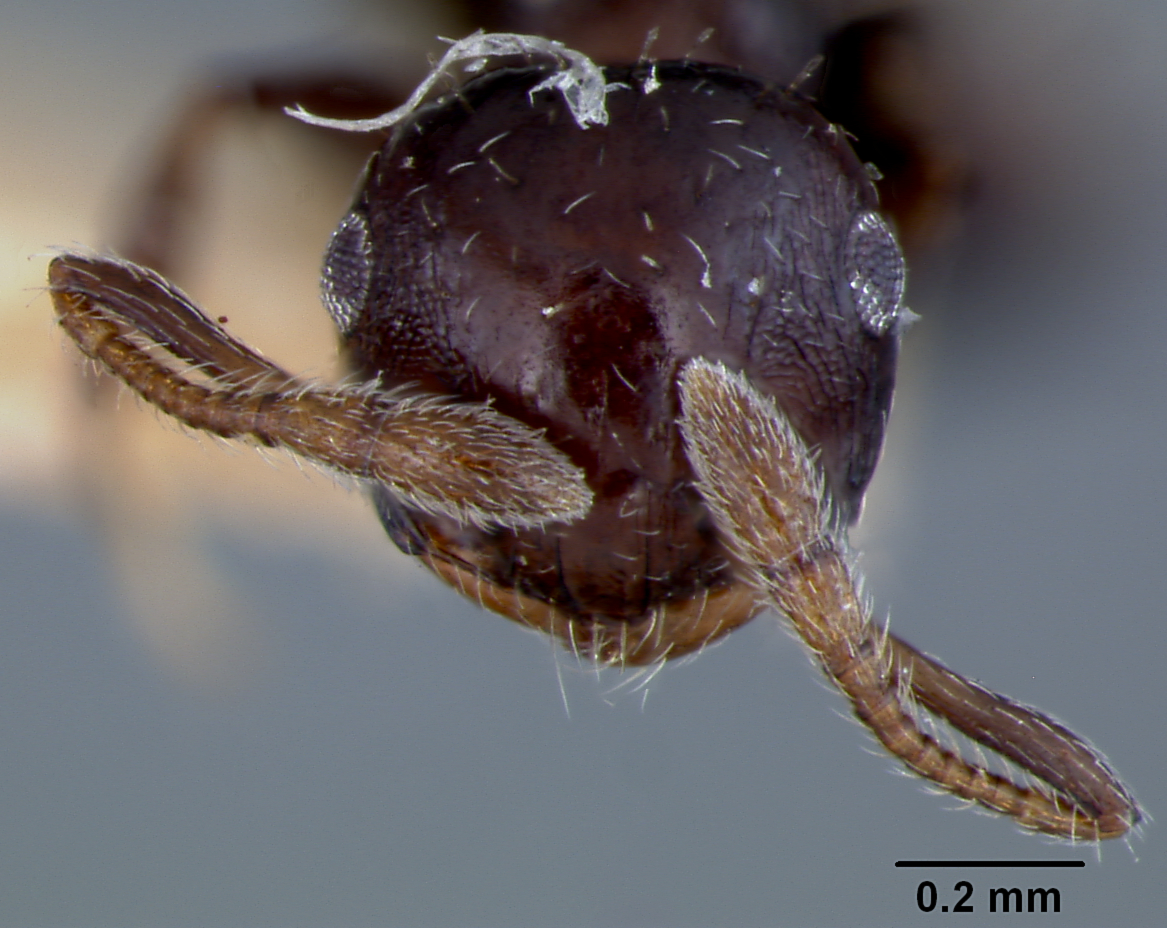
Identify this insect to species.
Crematogaster sculpturata
